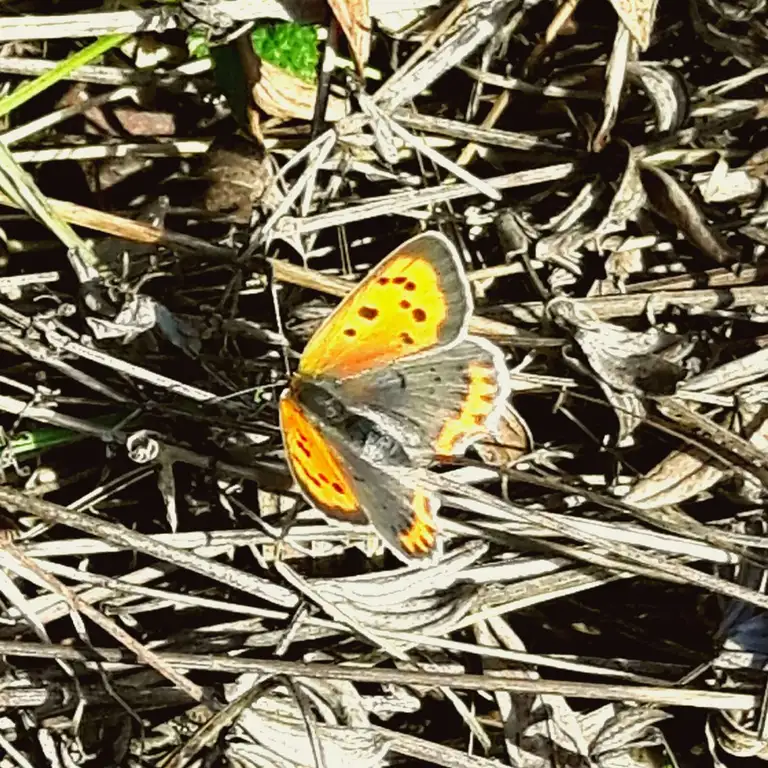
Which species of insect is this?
Lycaena phlaeas
